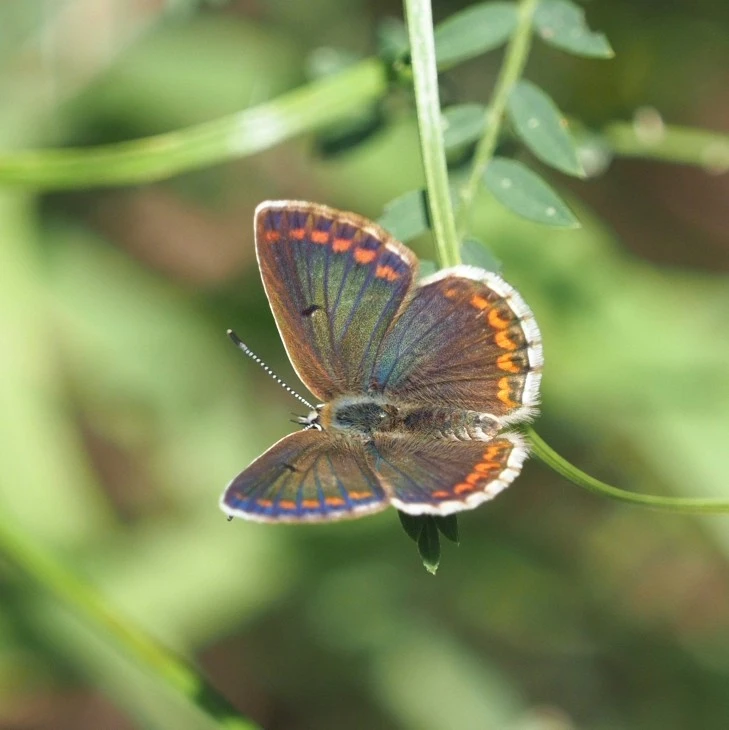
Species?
Aricia agestis/artaxerxes
